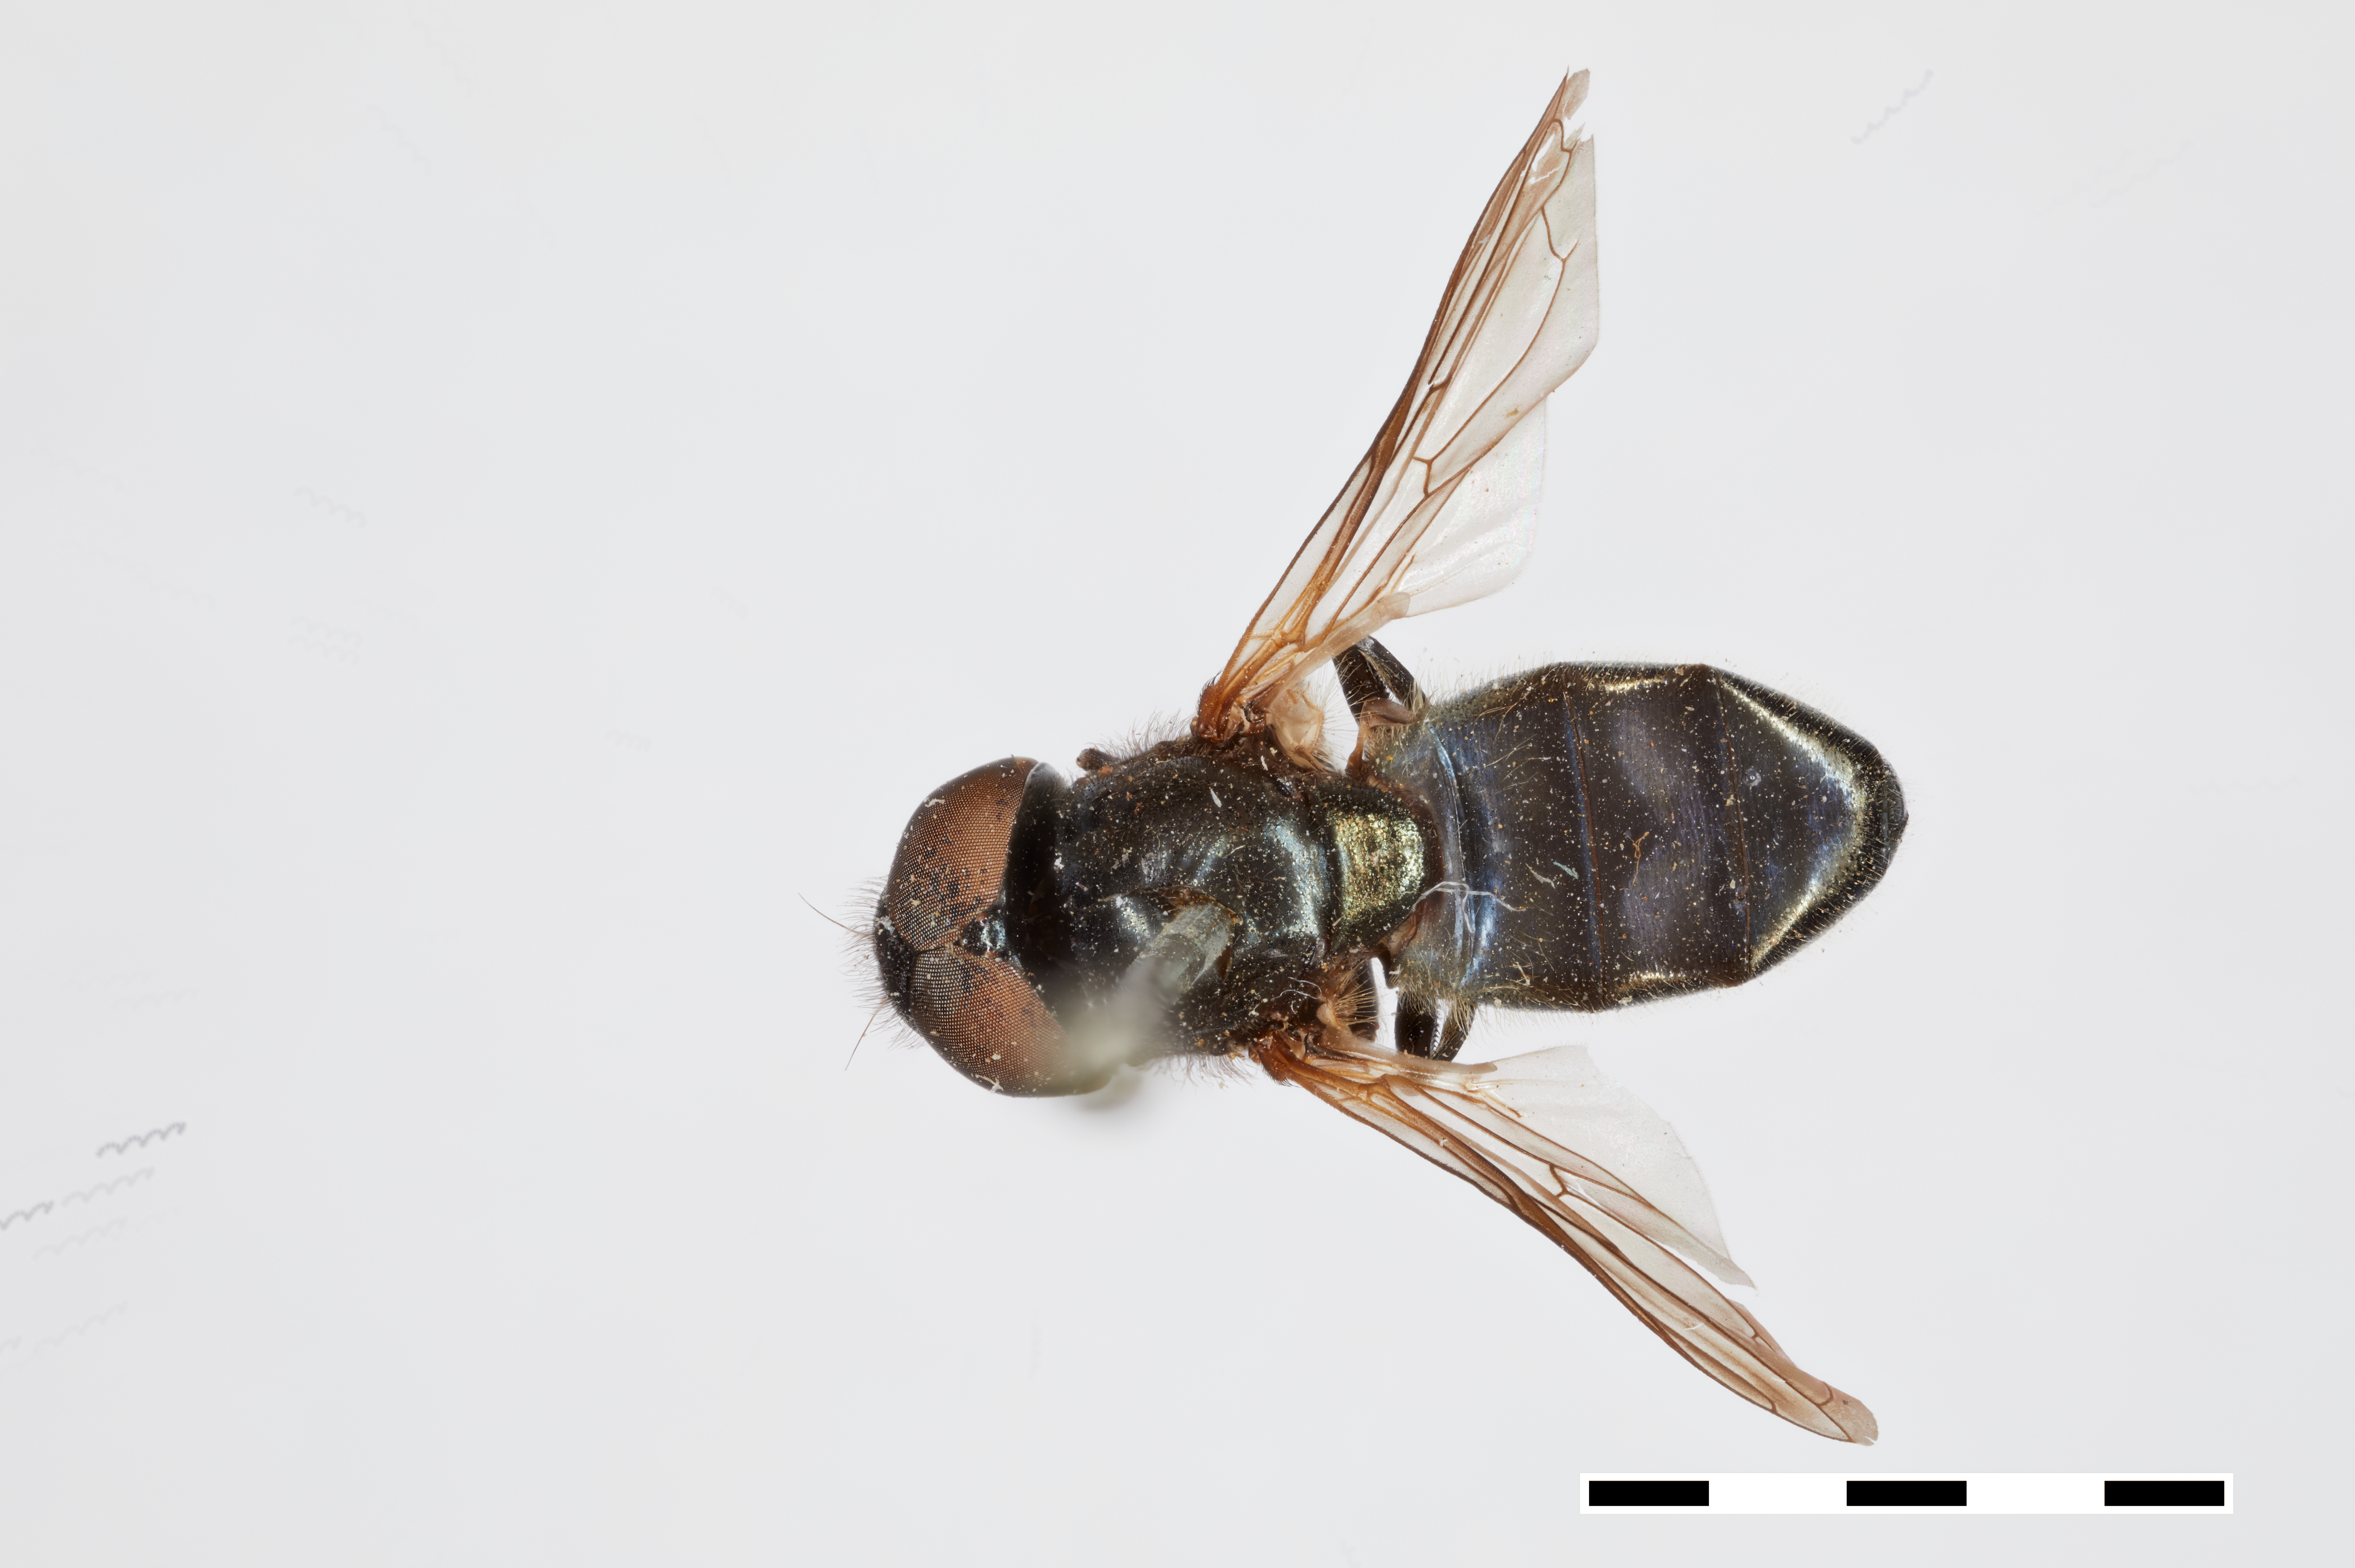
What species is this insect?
Chrysogaster inflatifrons
